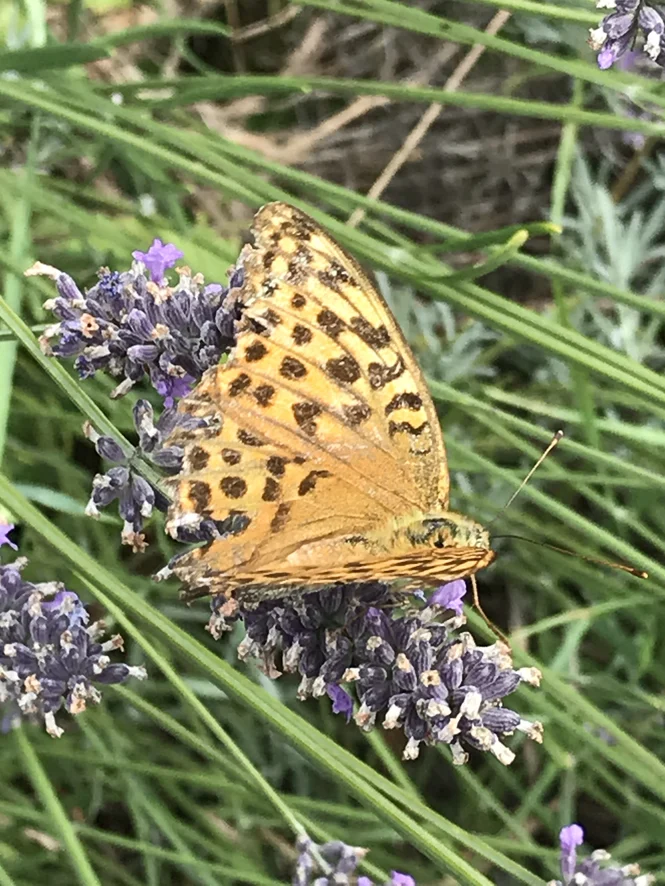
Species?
Argynnis paphia
